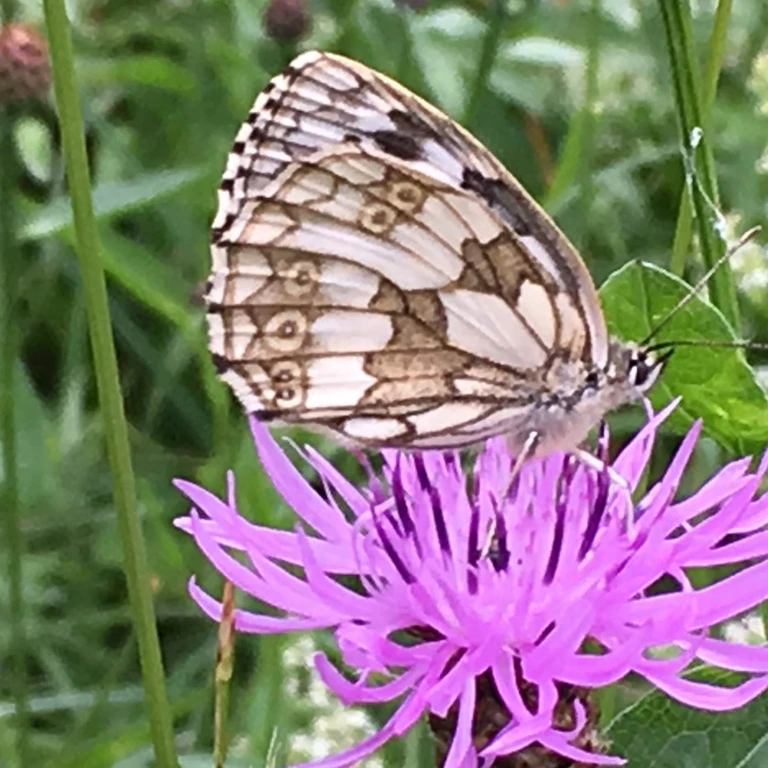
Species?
Melanargia galathea
